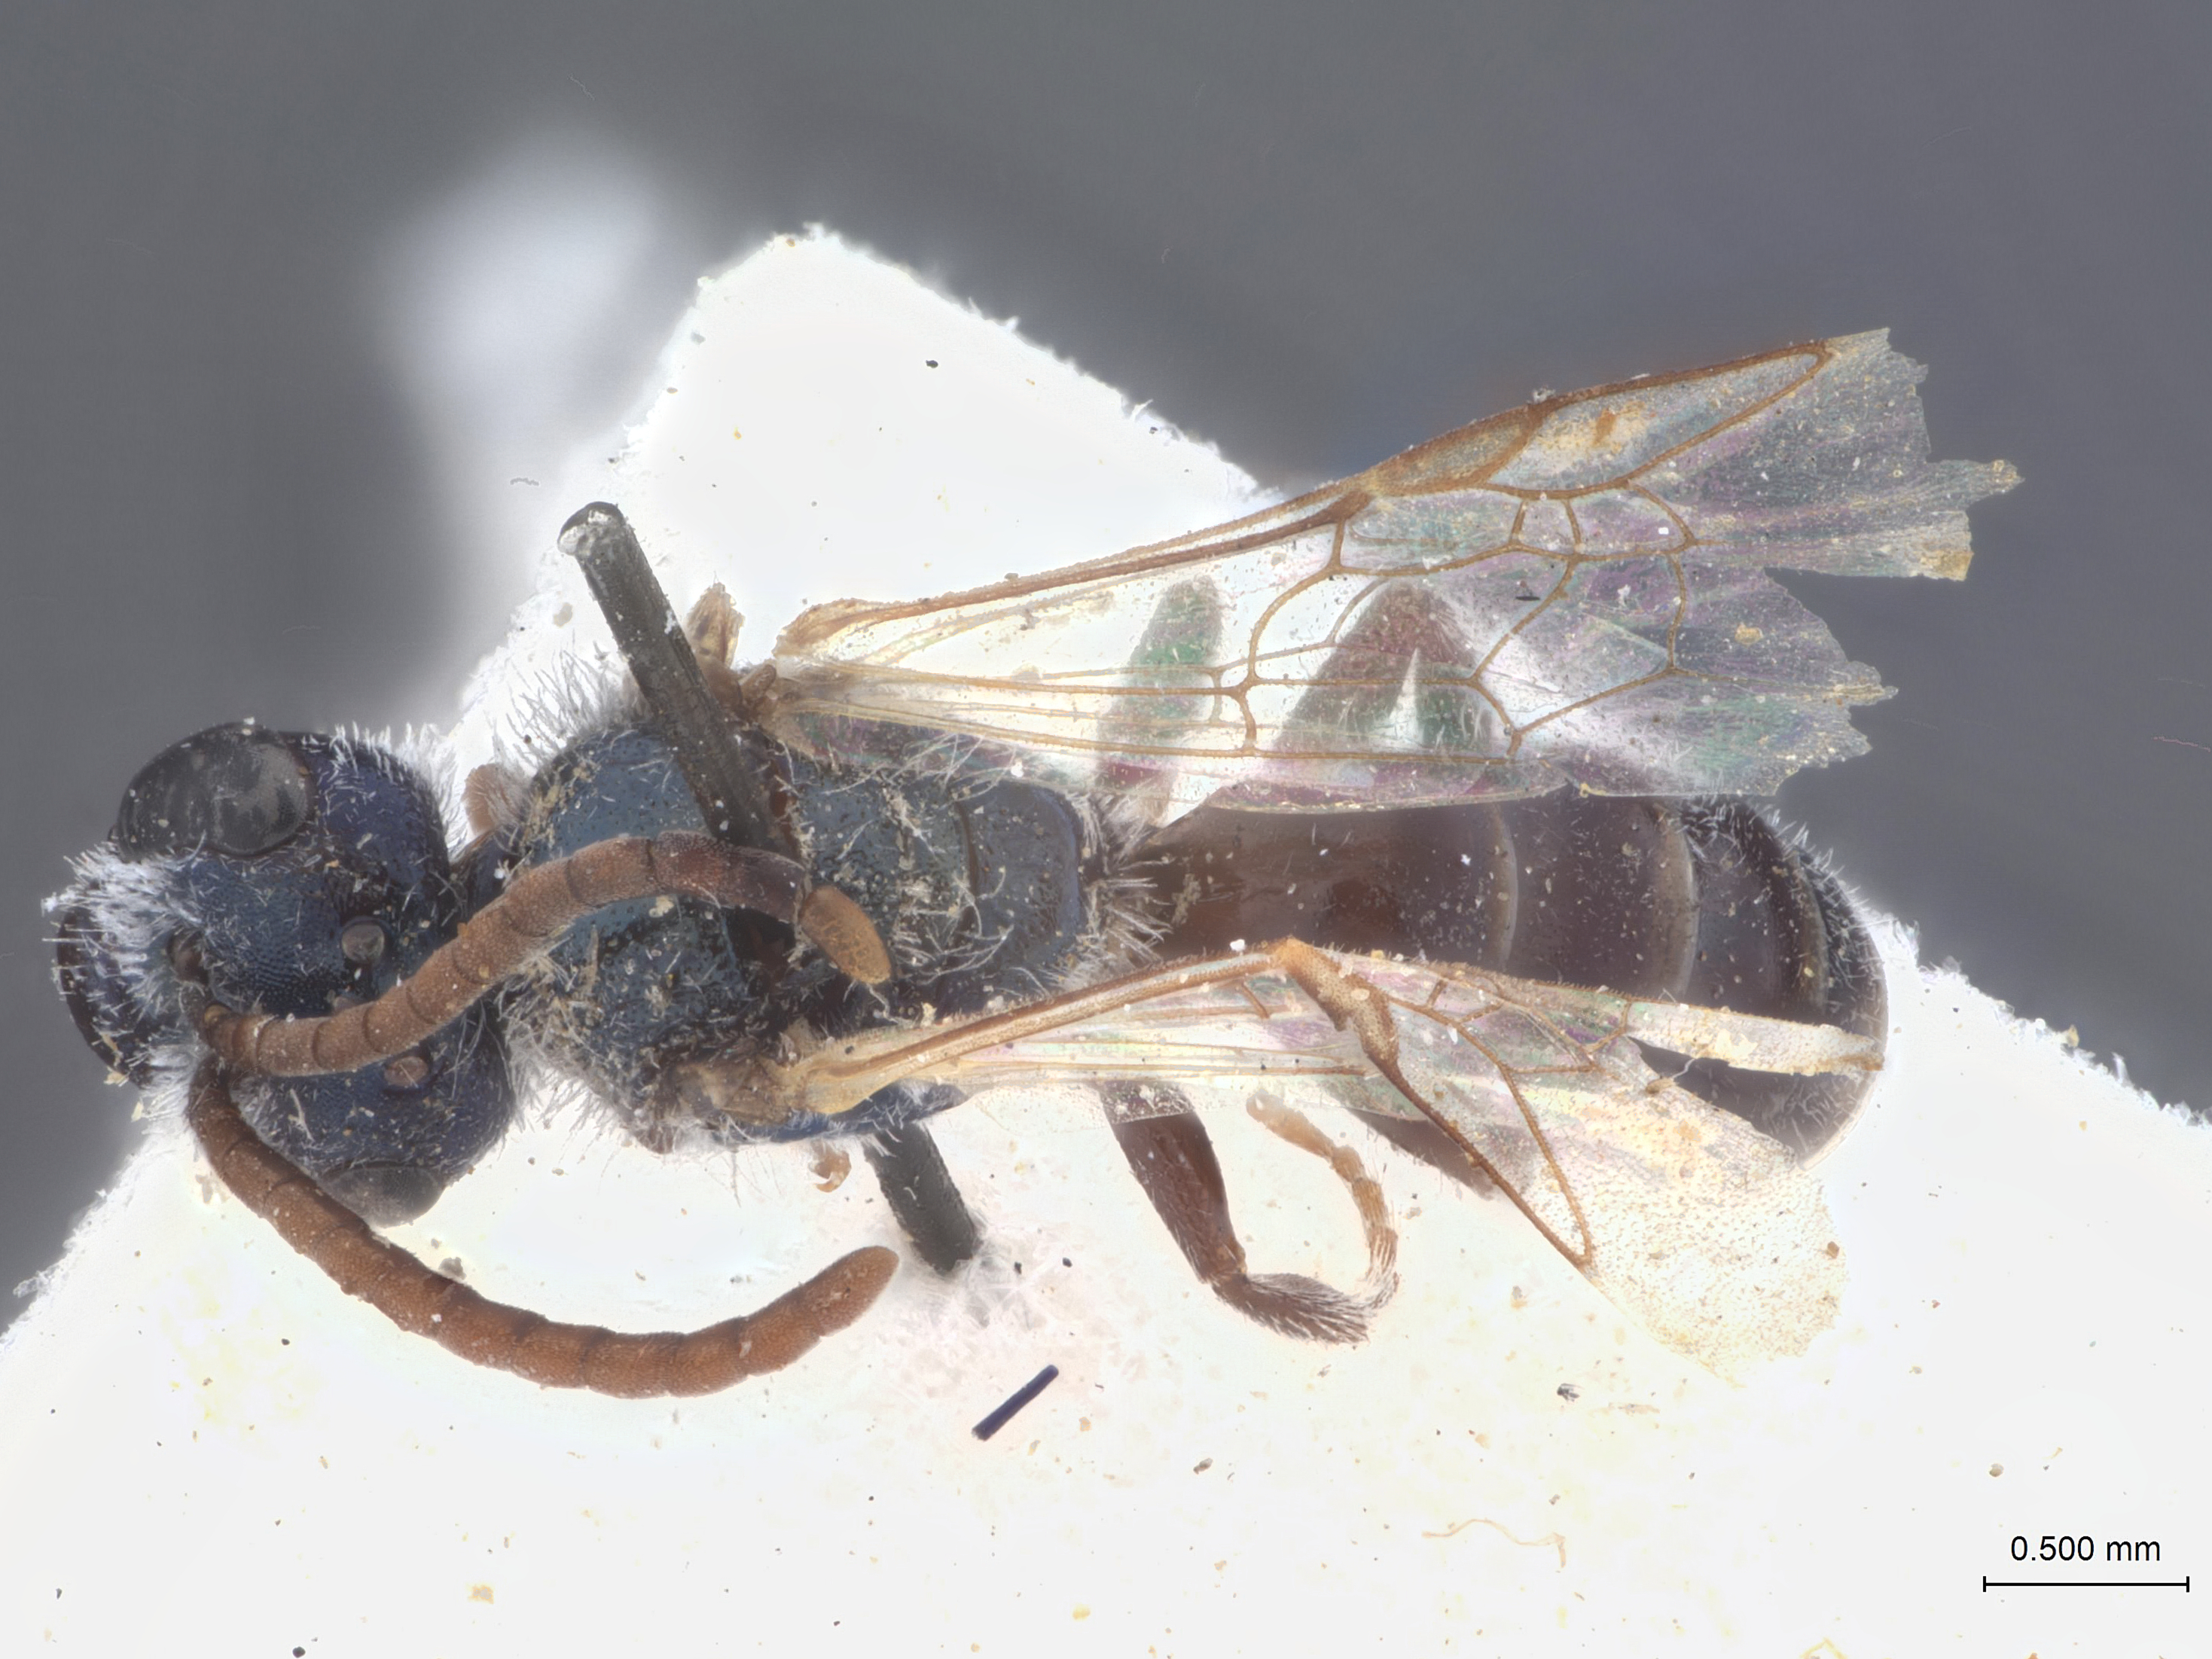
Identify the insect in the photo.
Halictus pensitus
